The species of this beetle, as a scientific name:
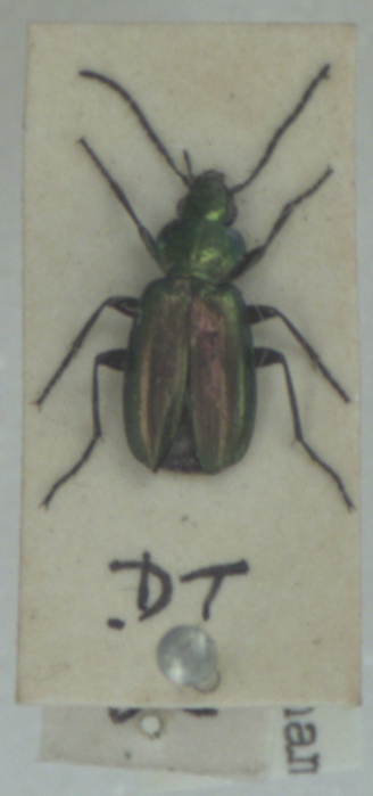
Agonum ericeti
